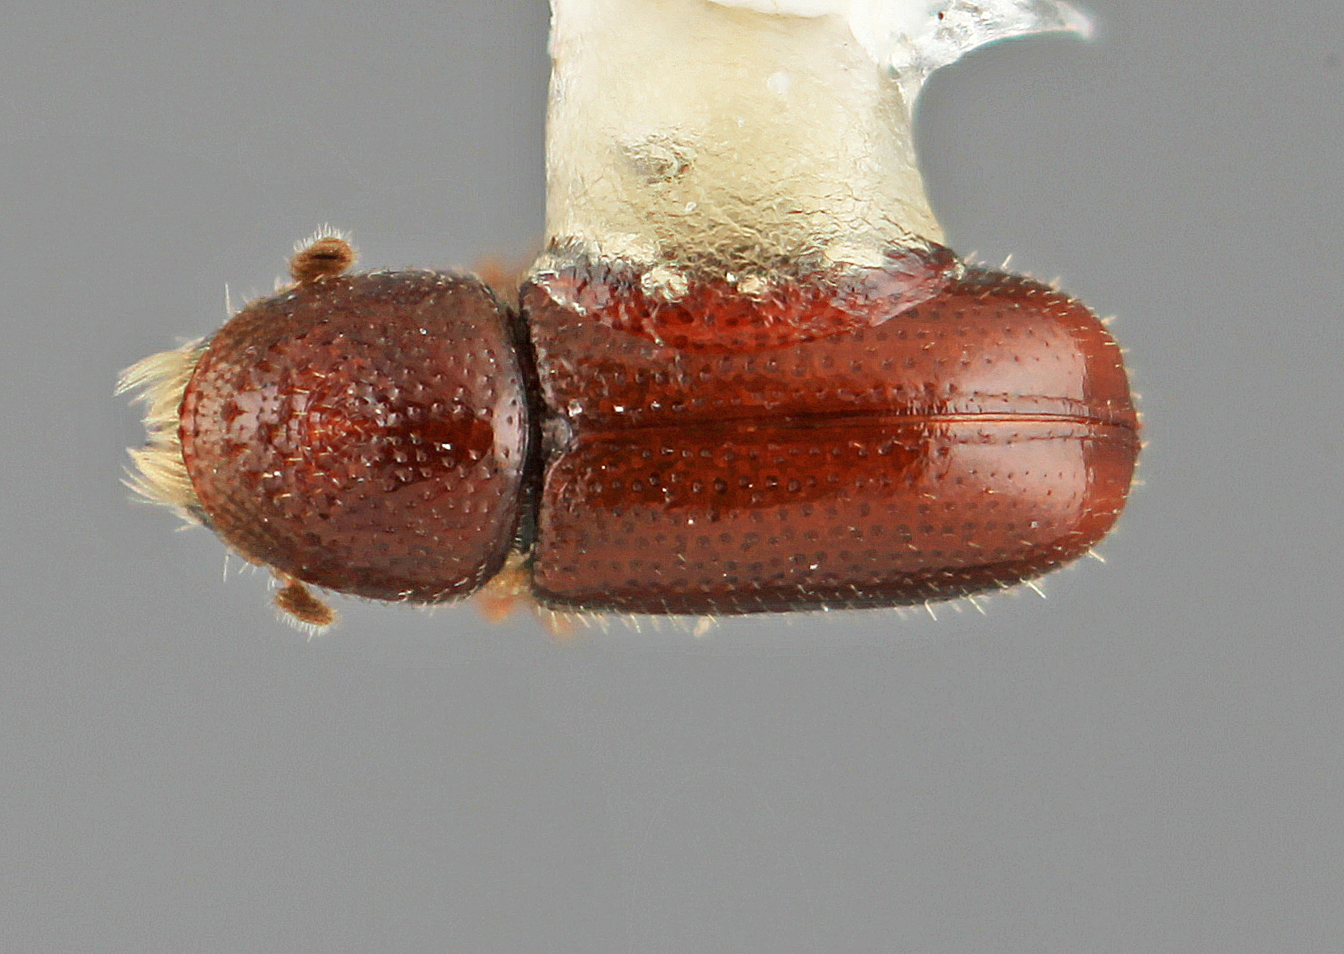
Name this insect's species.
Pityophthorus dolus
